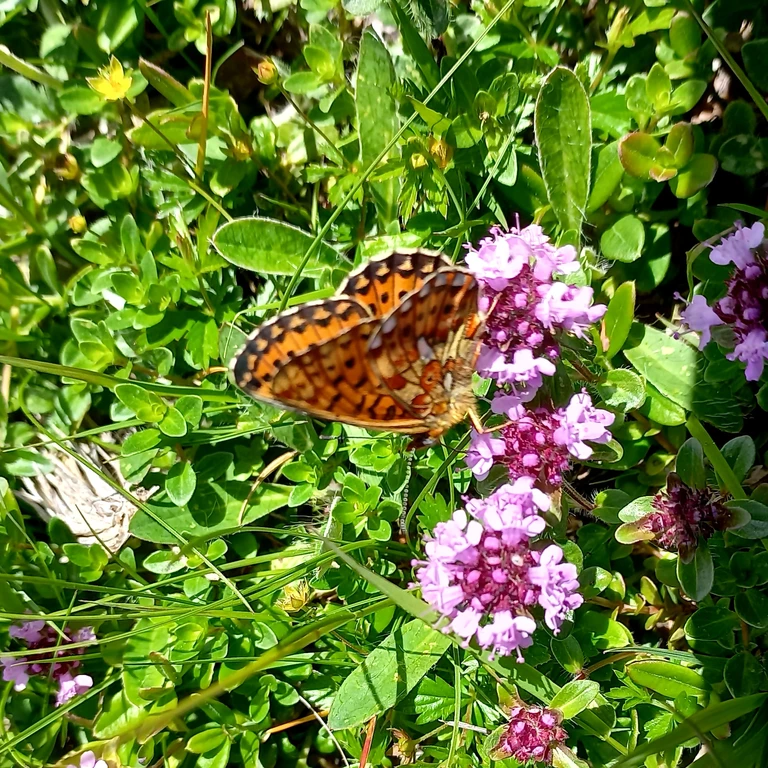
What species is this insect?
Boloria euphrosyne (also Clossiana euphrosyne)
